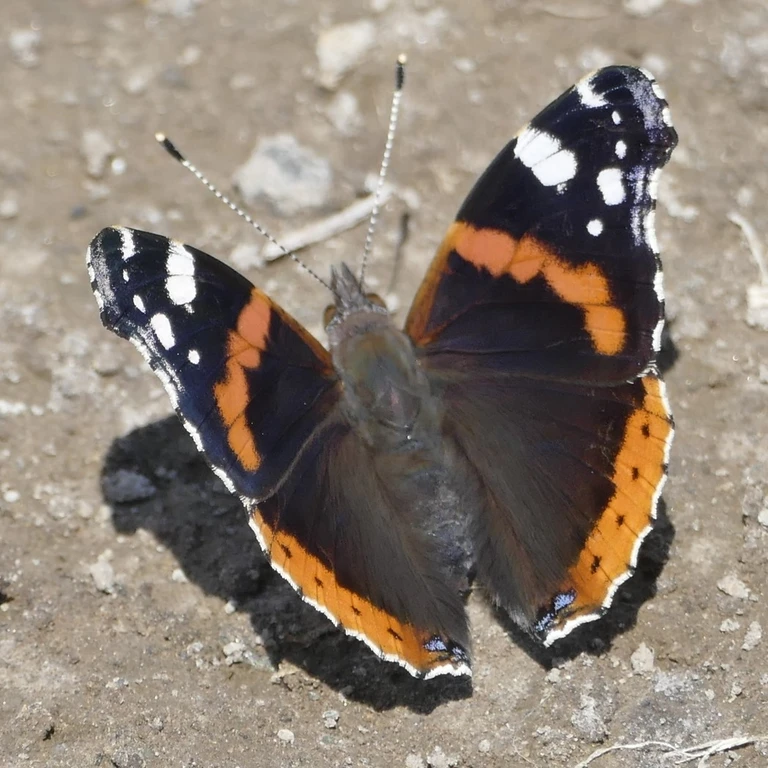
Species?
Vanessa atalanta
